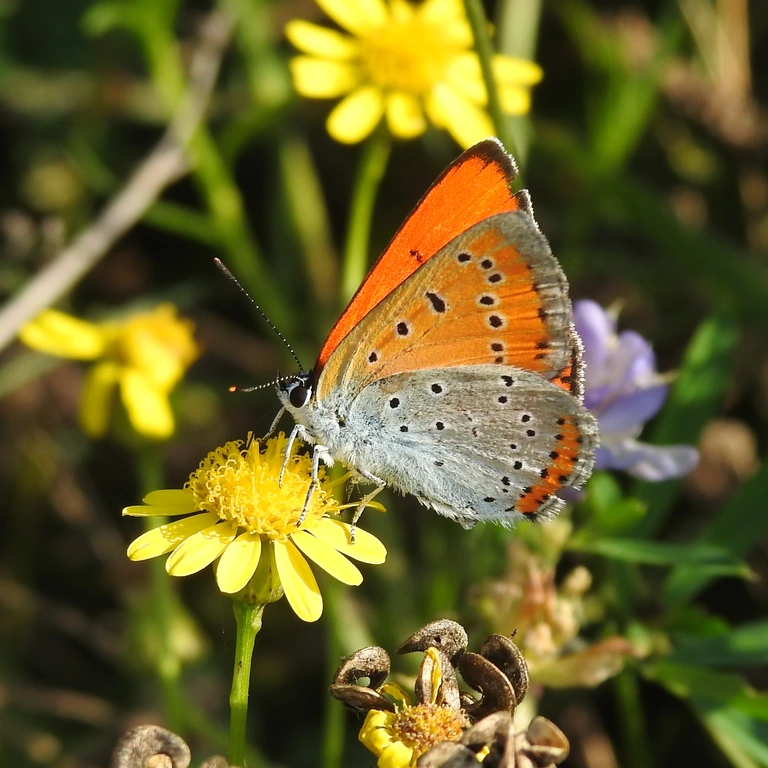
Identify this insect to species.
Lycaena dispar
